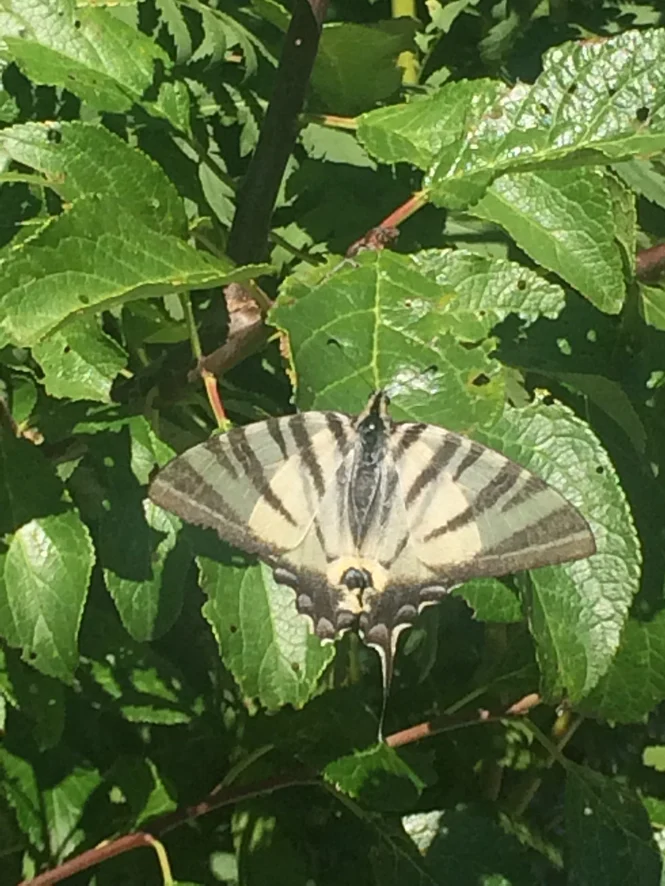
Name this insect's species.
Iphiclides podalirius
